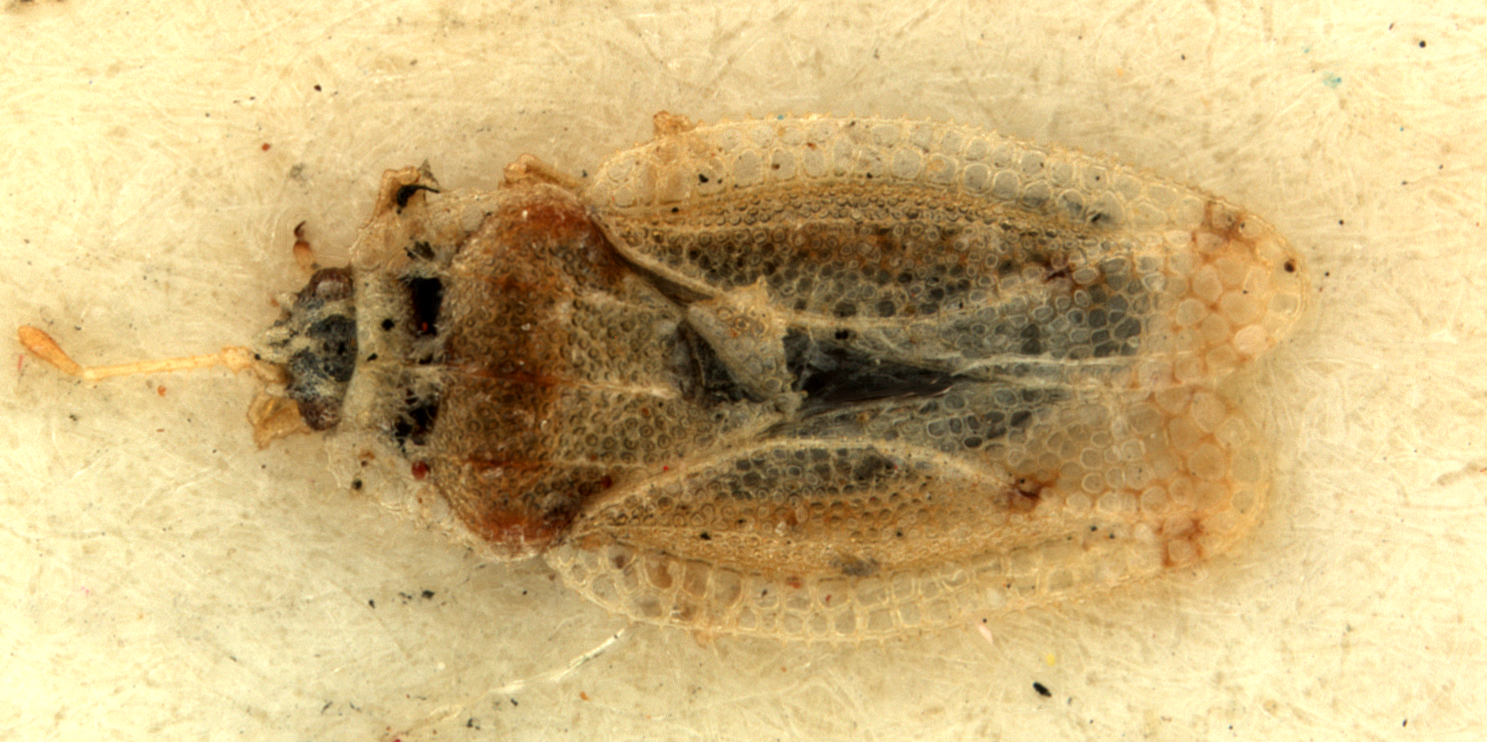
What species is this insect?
Leptopharsa elachys
